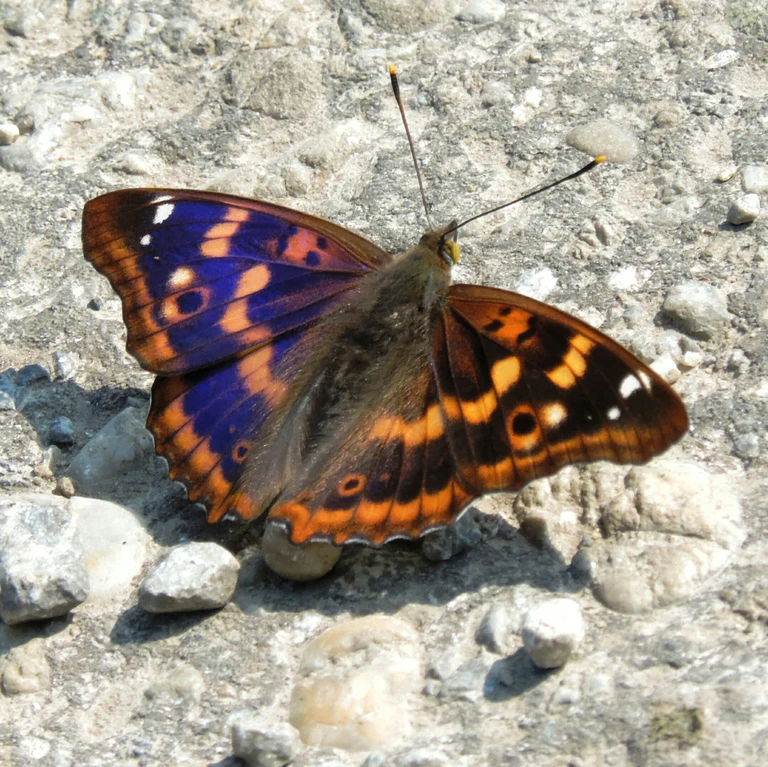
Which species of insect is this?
Apatura ilia
